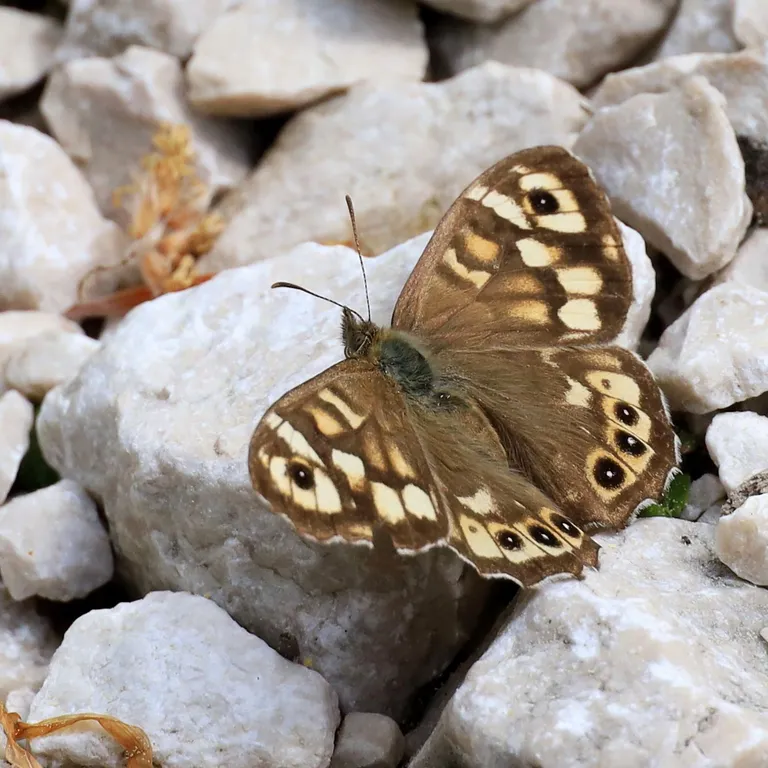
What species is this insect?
Pararge aegeria
